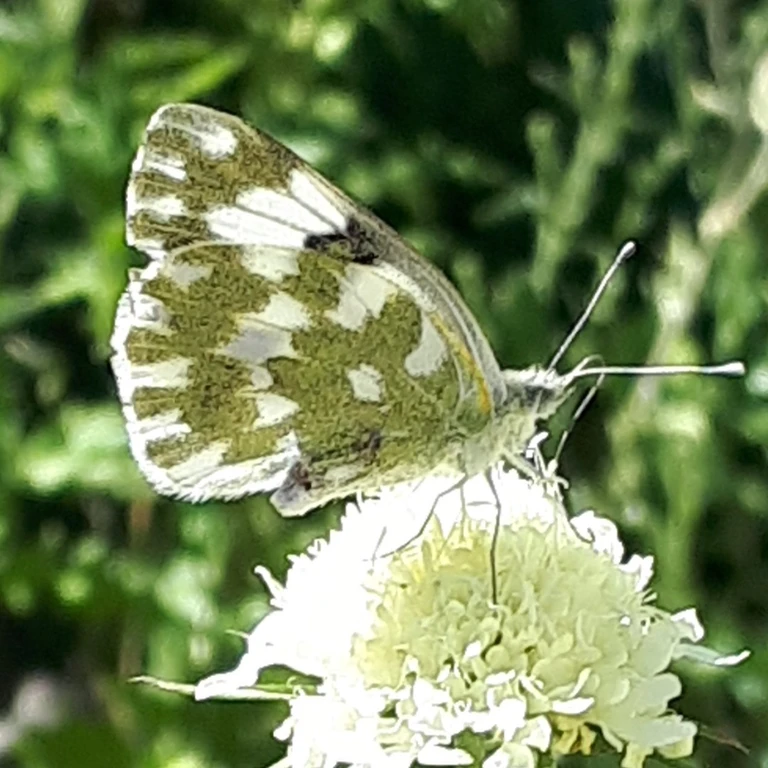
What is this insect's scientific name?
Pontia edusa
